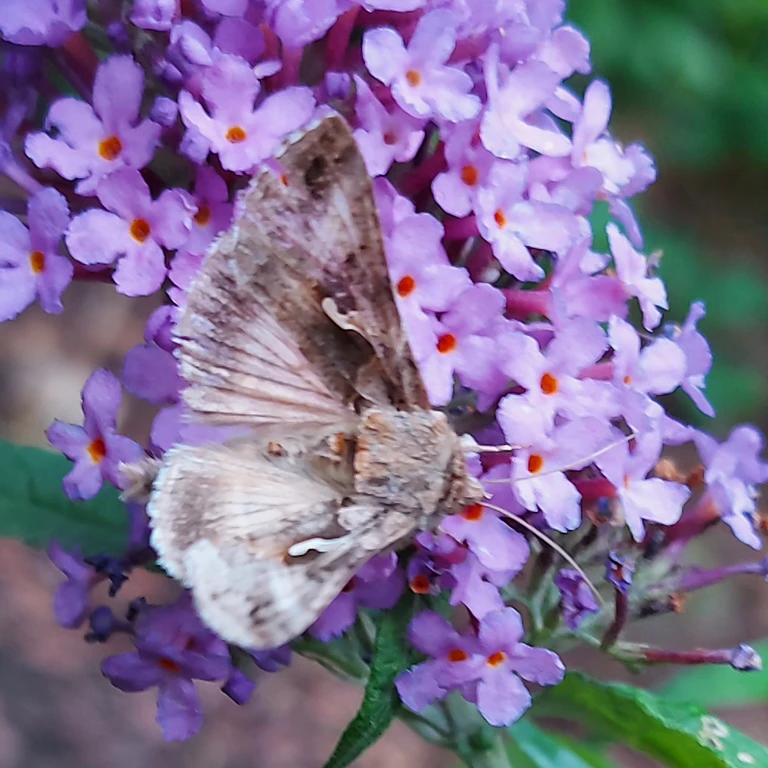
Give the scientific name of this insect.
Autographa gamma
